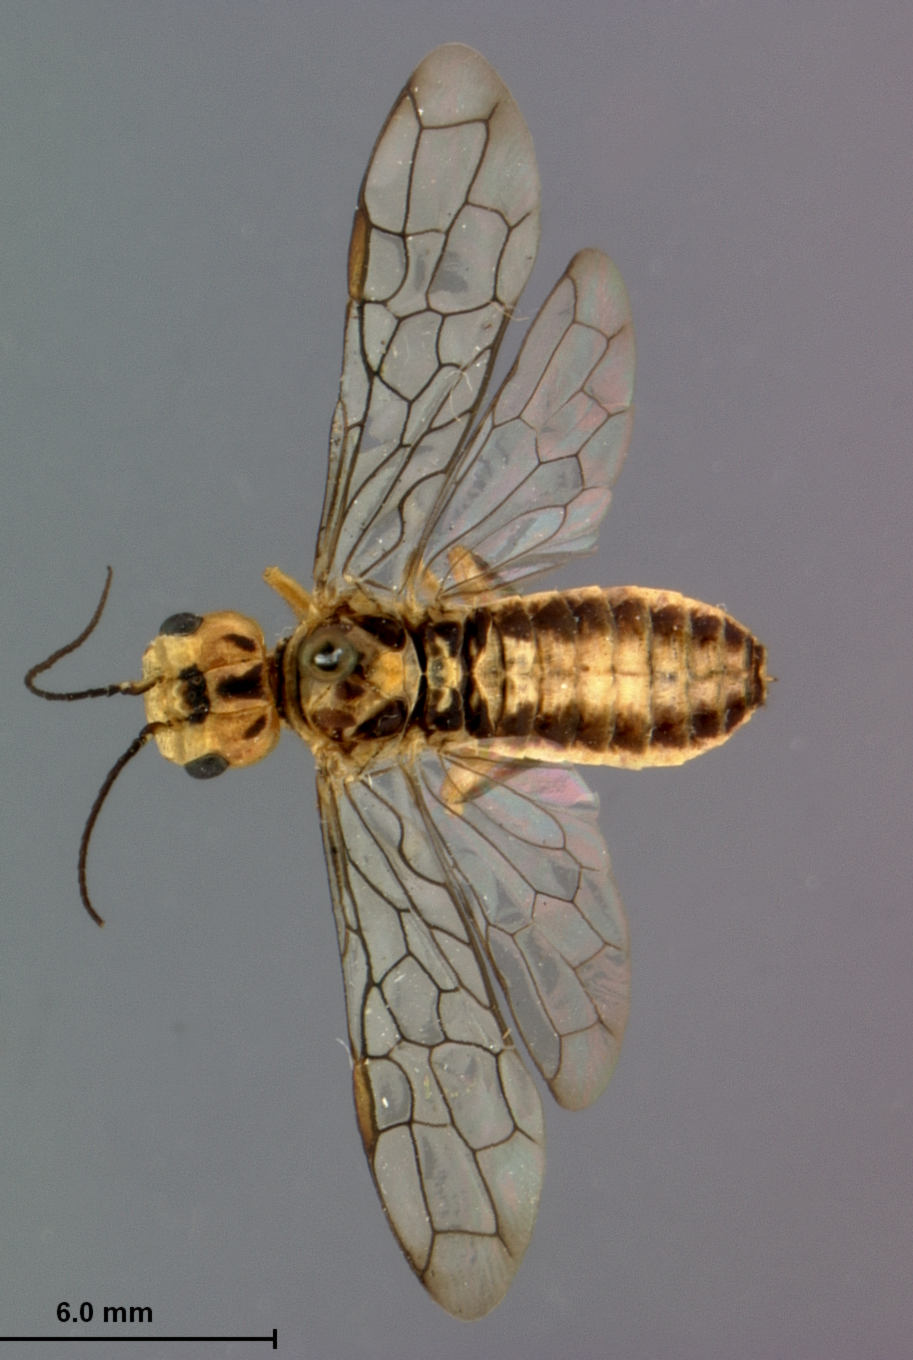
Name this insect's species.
Pamphilius greenei
